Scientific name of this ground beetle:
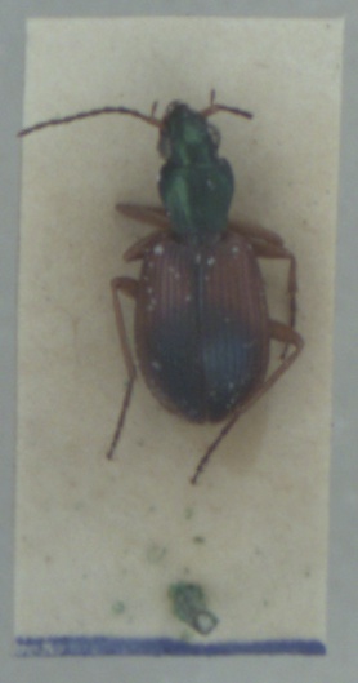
Anchomenus dorsalis
